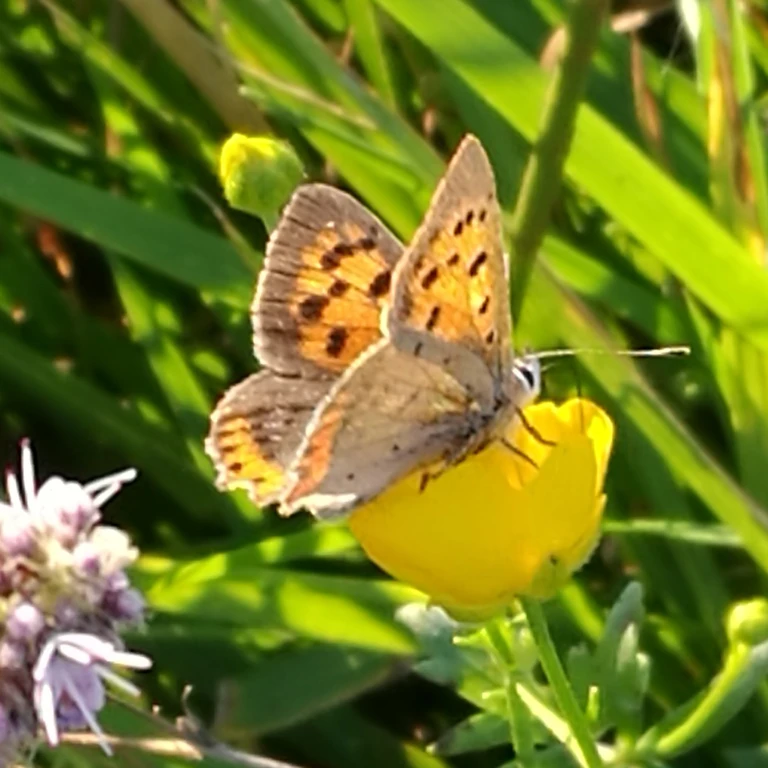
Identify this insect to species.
Lycaena phlaeas
